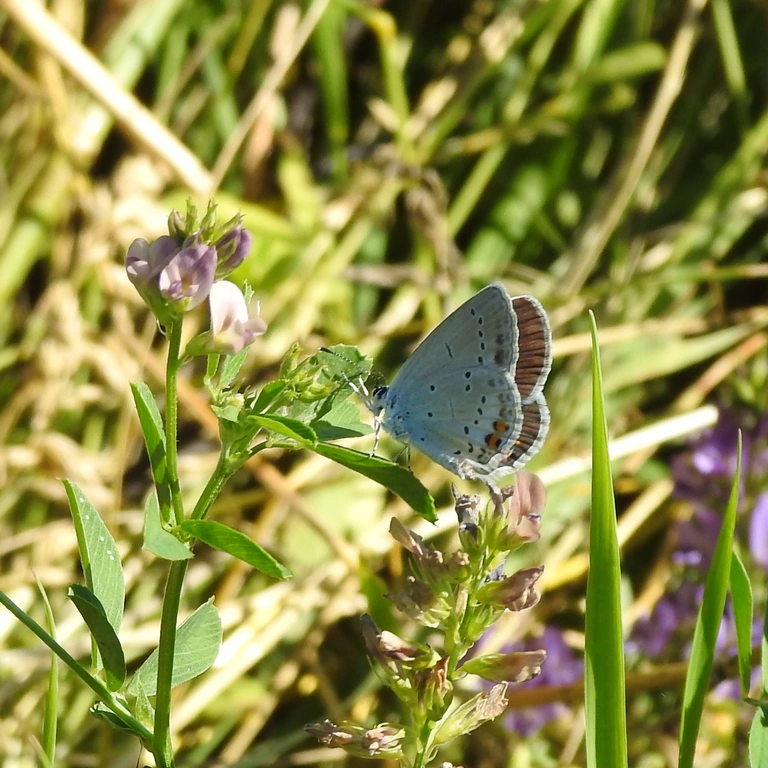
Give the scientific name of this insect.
Cupido argiades (also Elkalyce argiades)
